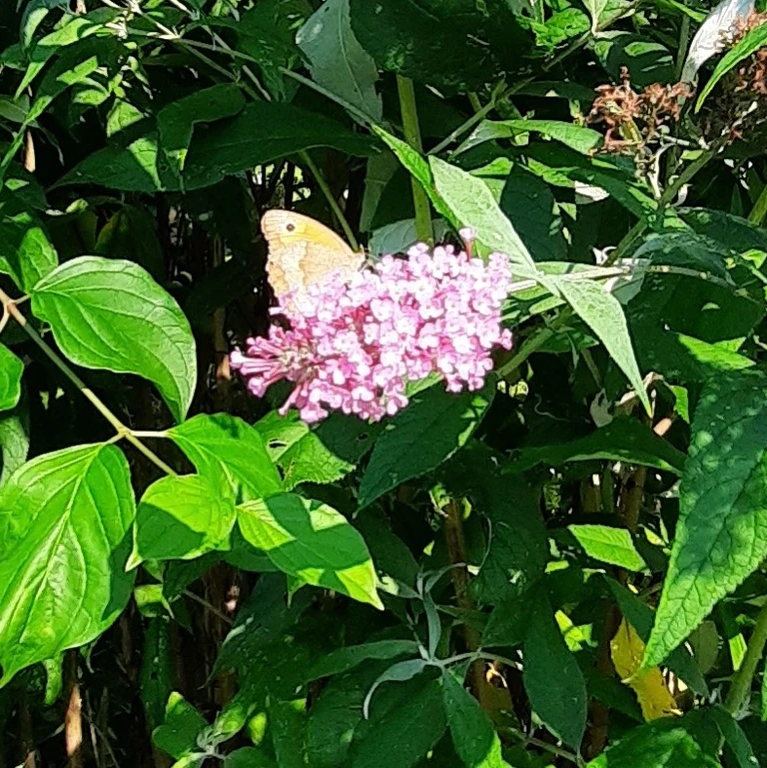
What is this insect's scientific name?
Maniola jurtina
